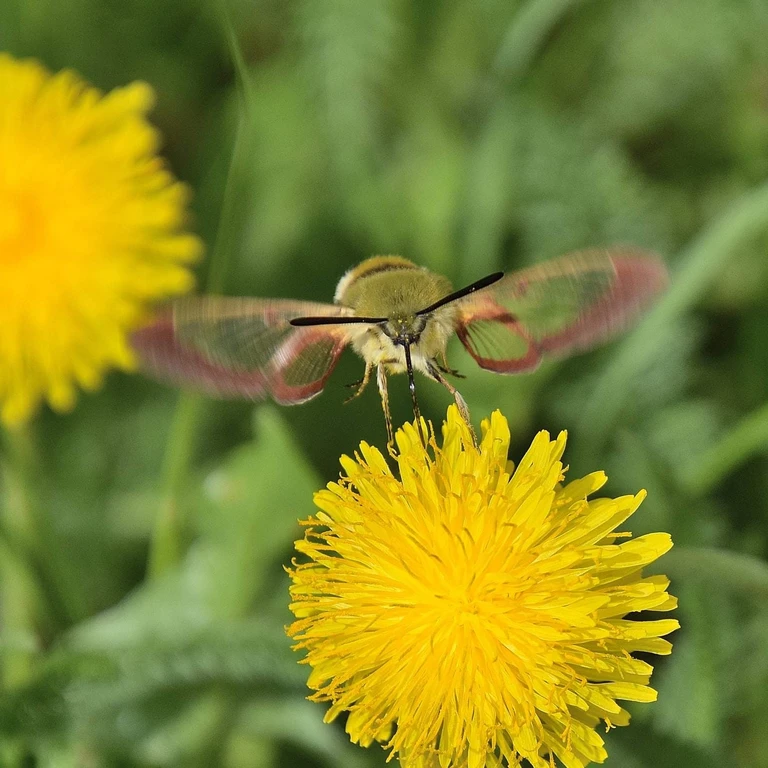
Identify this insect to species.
Hemaris fuciformis
